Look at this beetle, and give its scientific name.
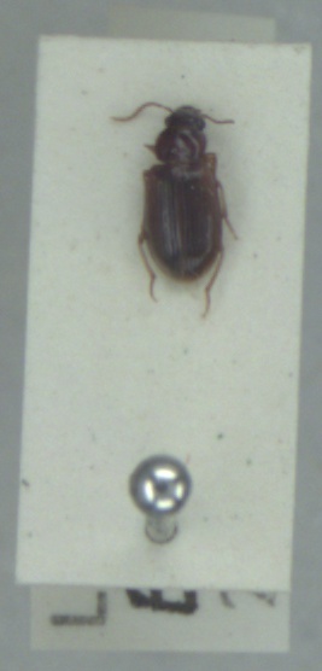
Bradycellus harpalinus
